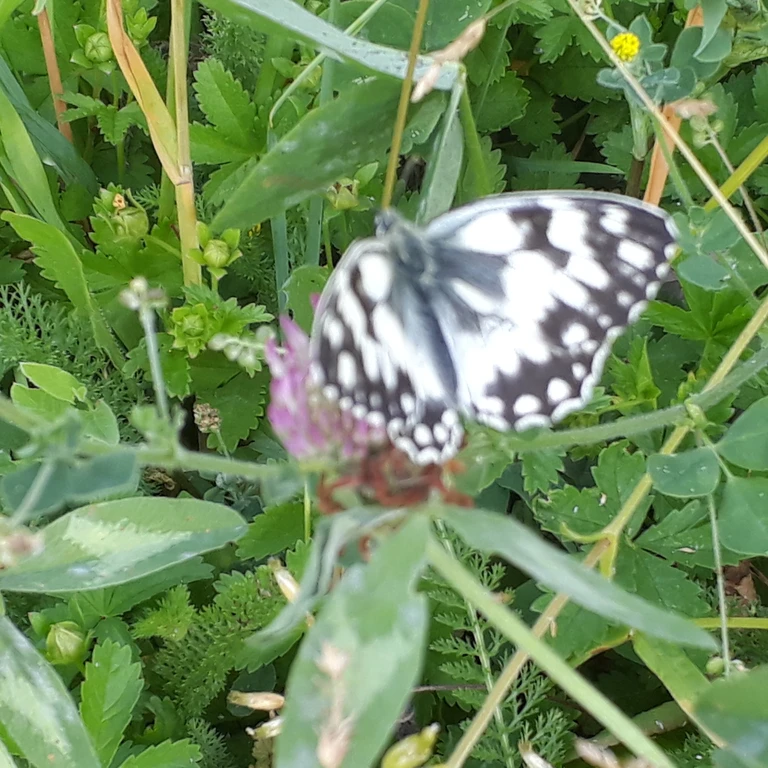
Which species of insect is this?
Melanargia galathea
